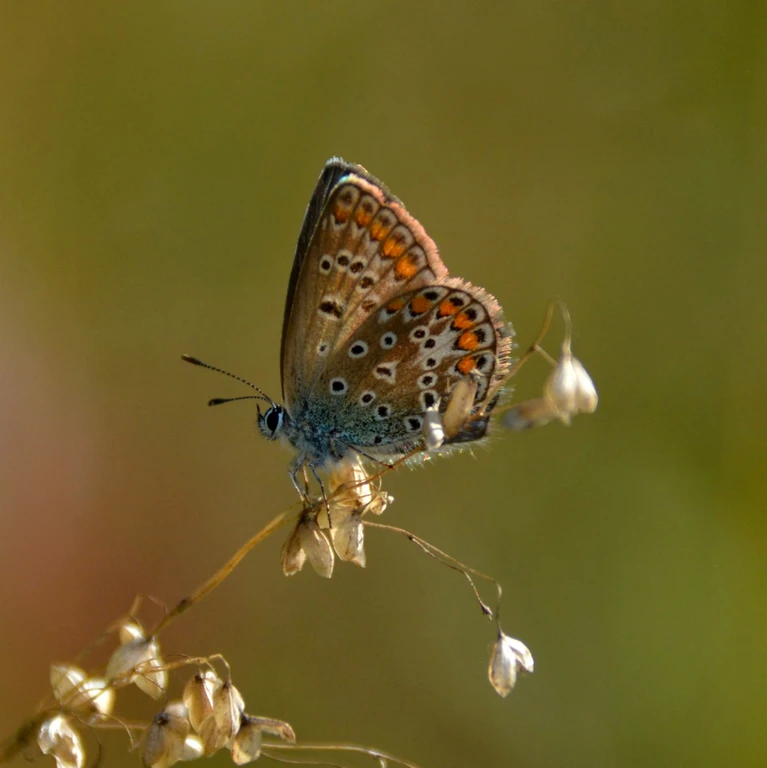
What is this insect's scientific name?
Polyommatus icarus
